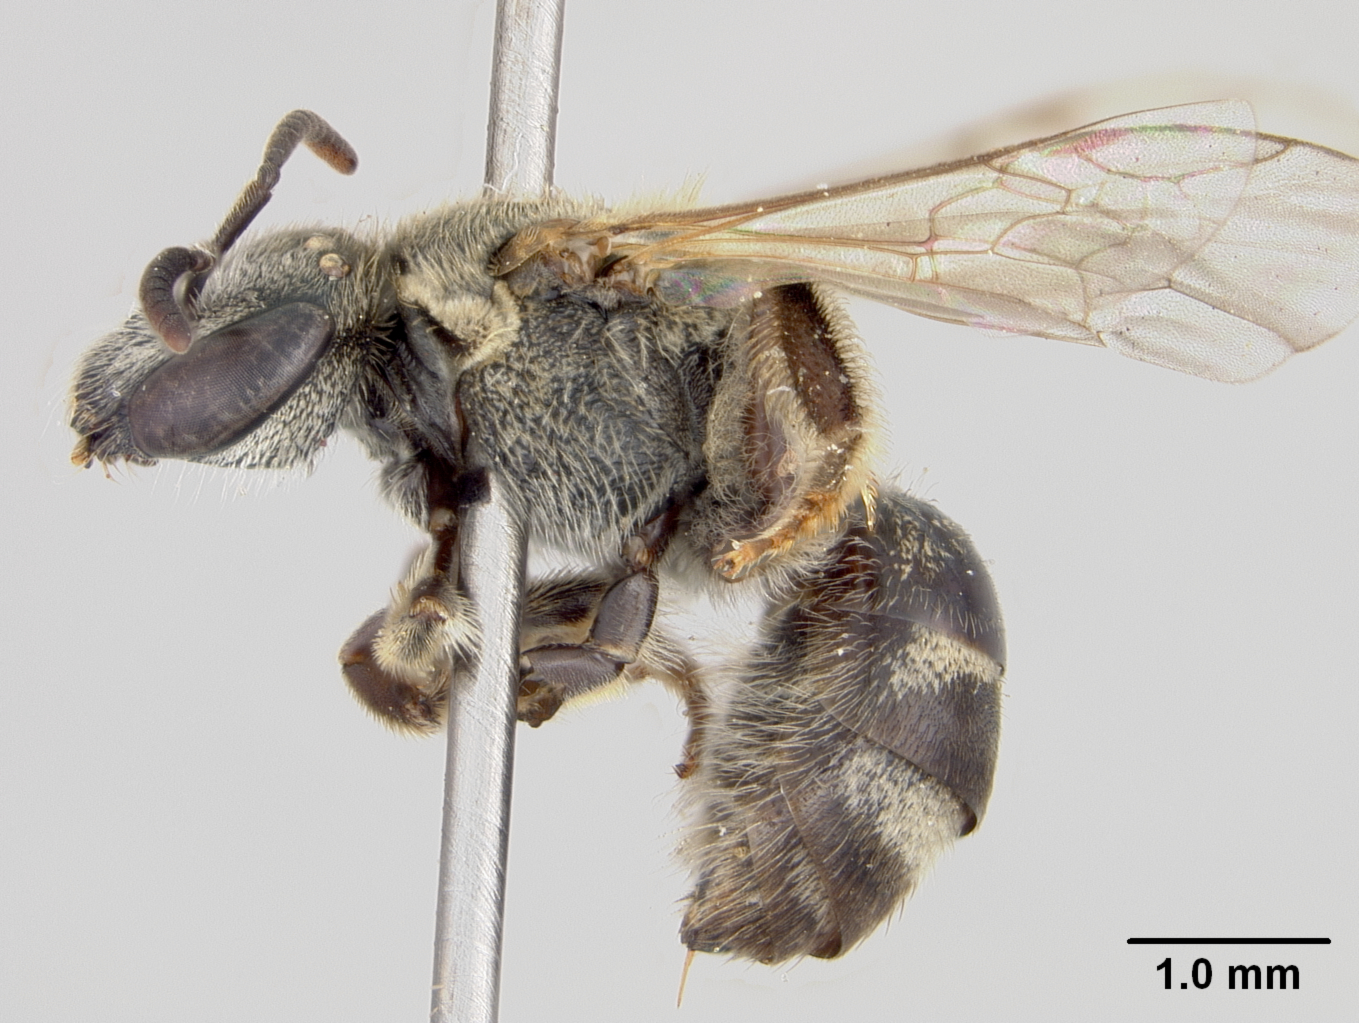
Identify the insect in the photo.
Lasioglossum cuniculoides
